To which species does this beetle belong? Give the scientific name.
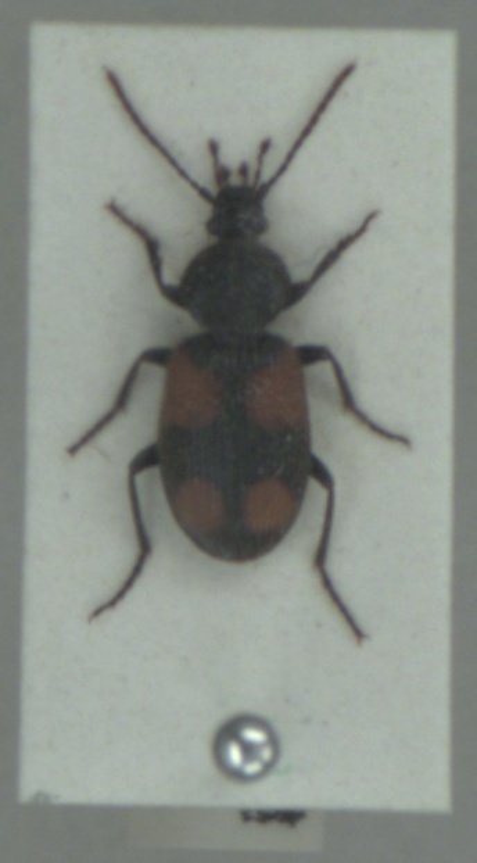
Panagaeus bipustulatus
